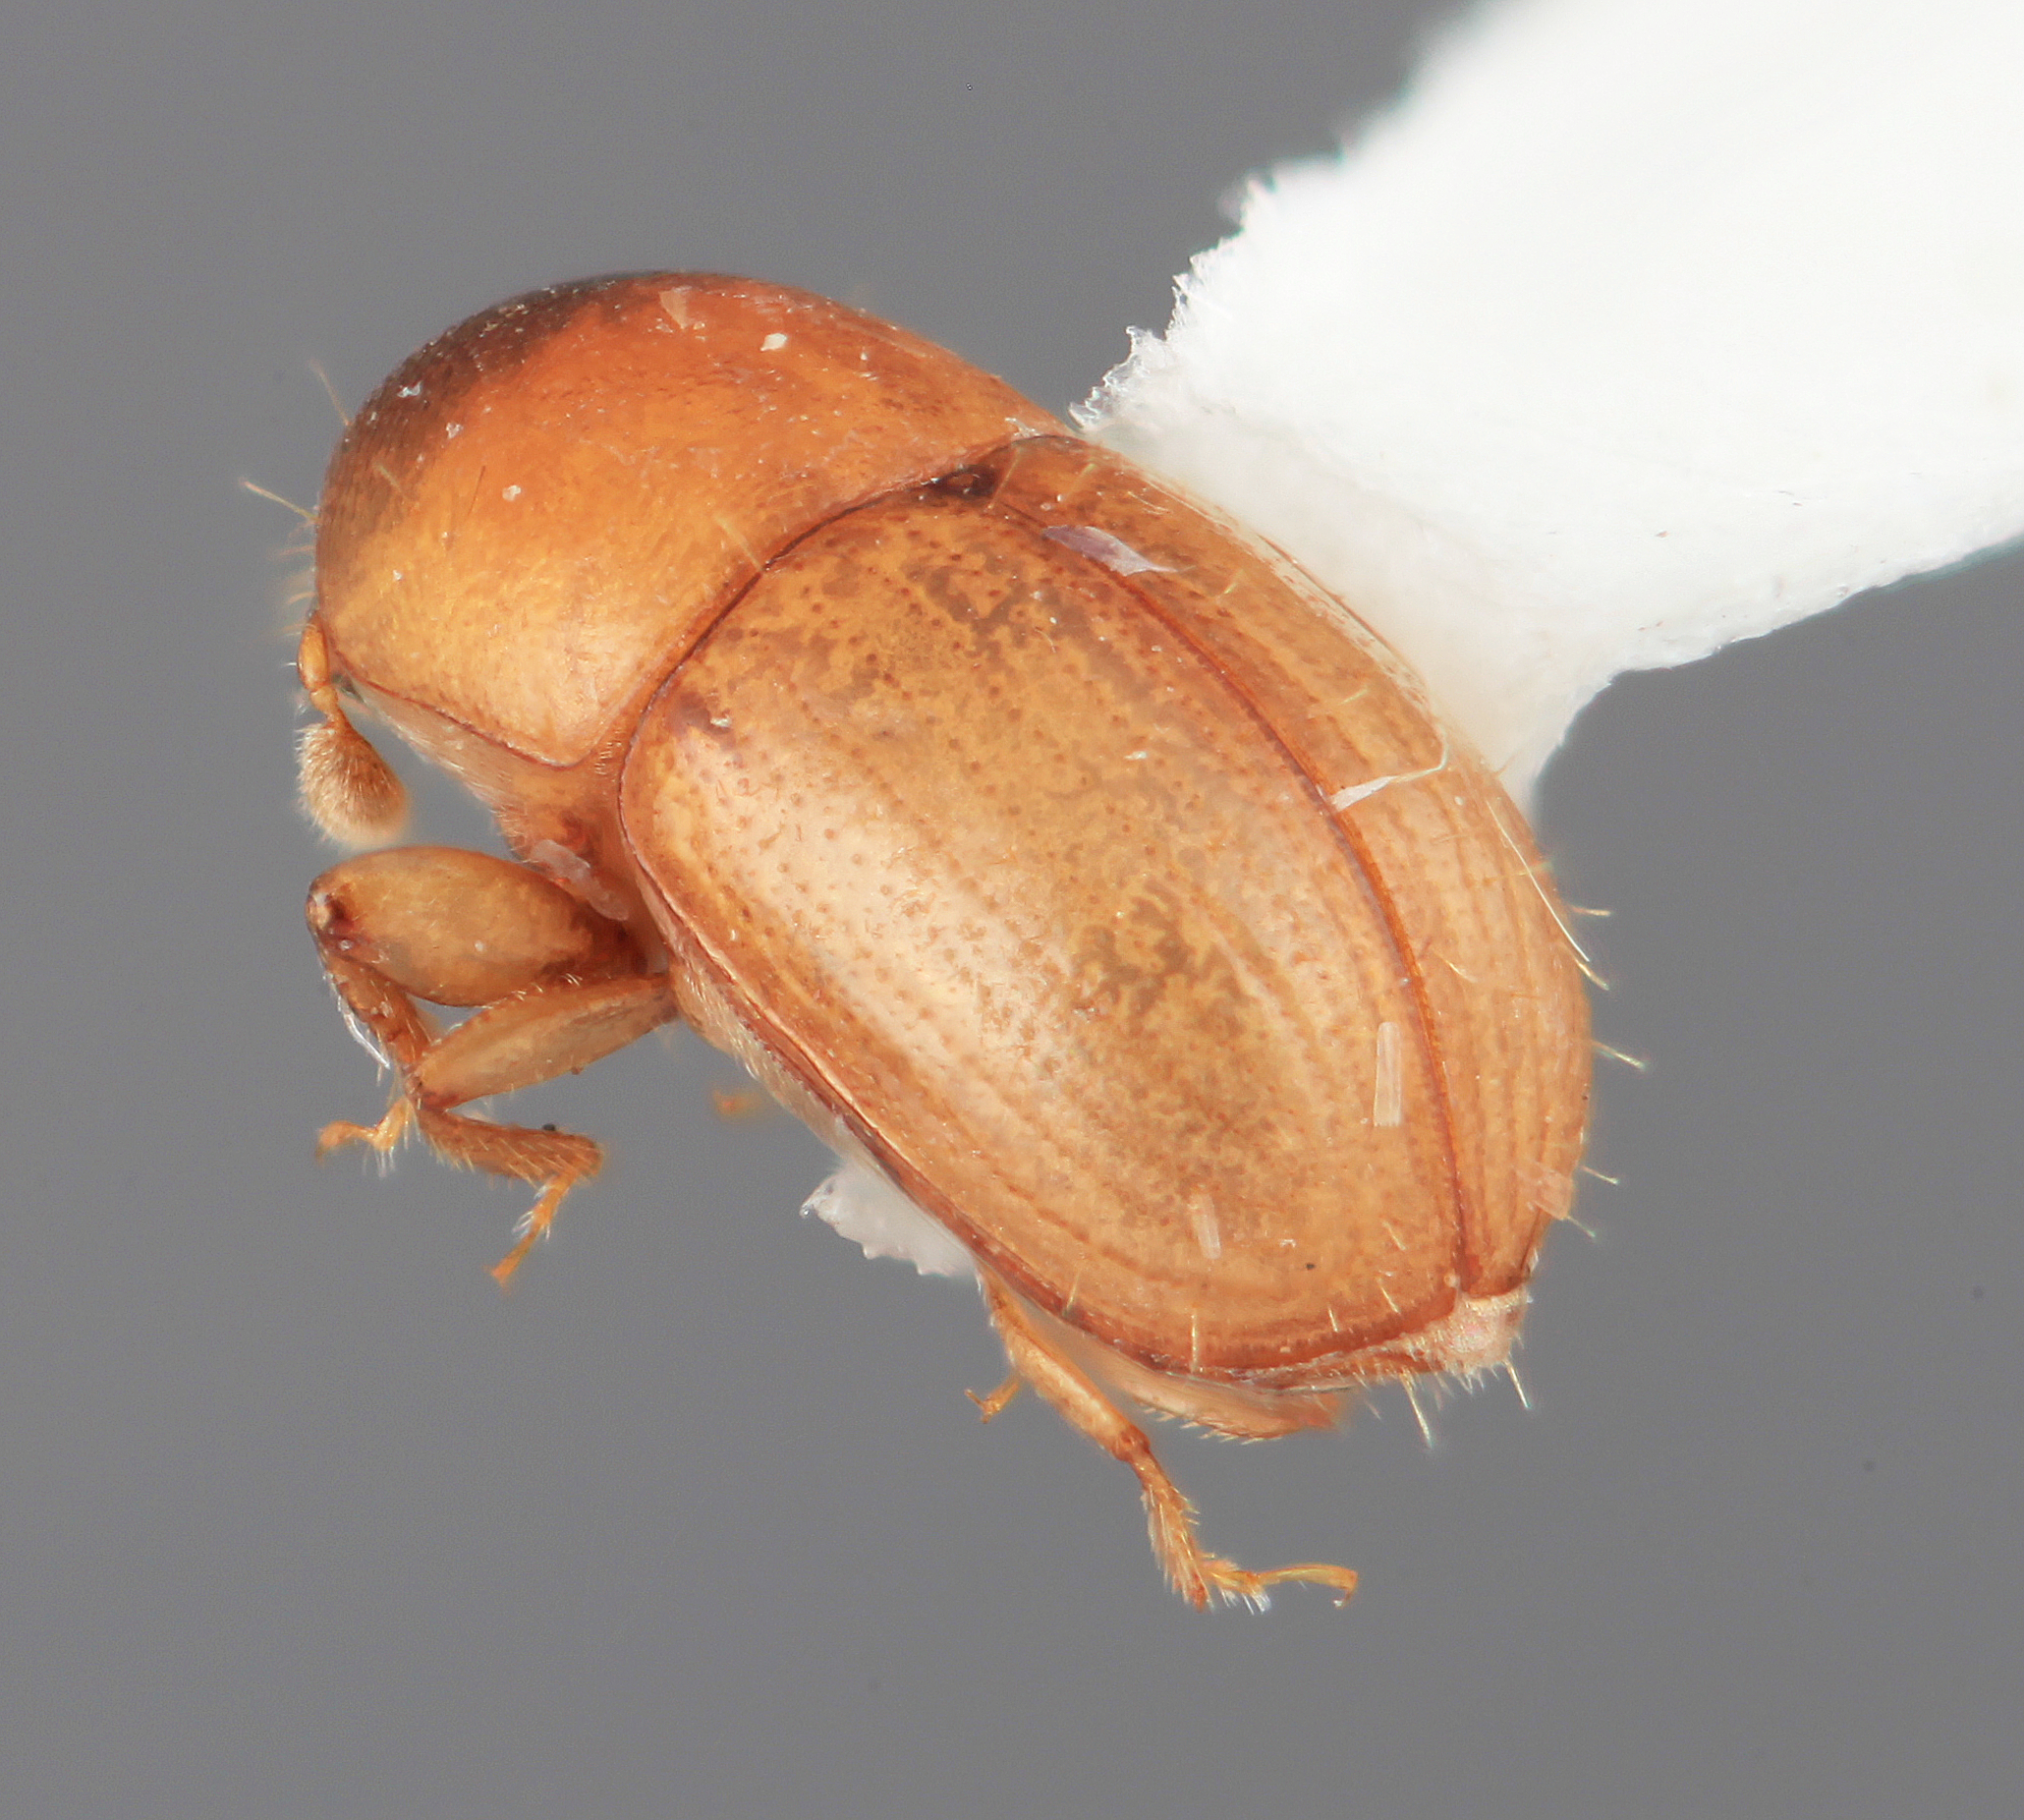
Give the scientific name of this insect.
Scolytodes obesus
